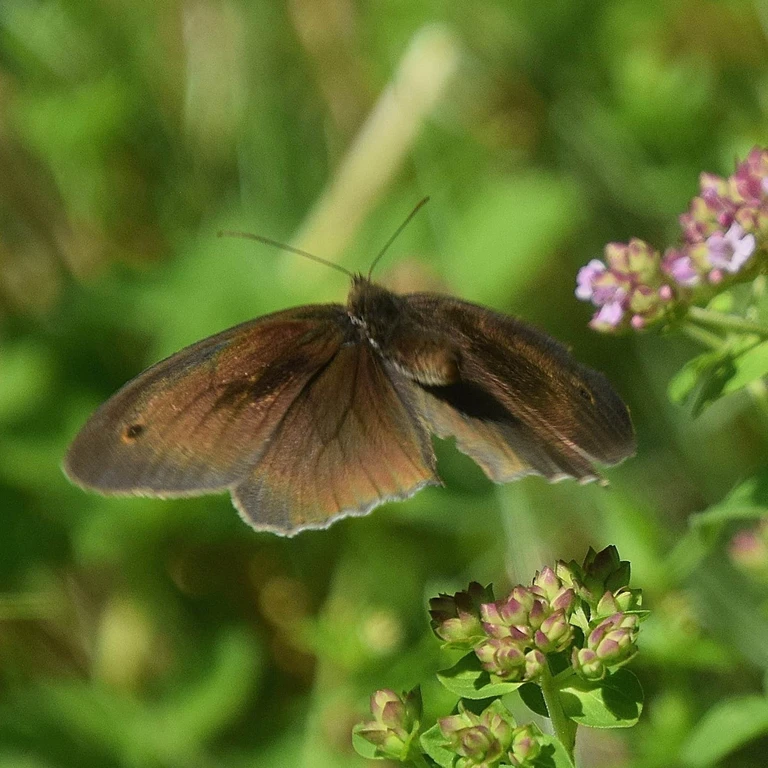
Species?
Maniola jurtina
